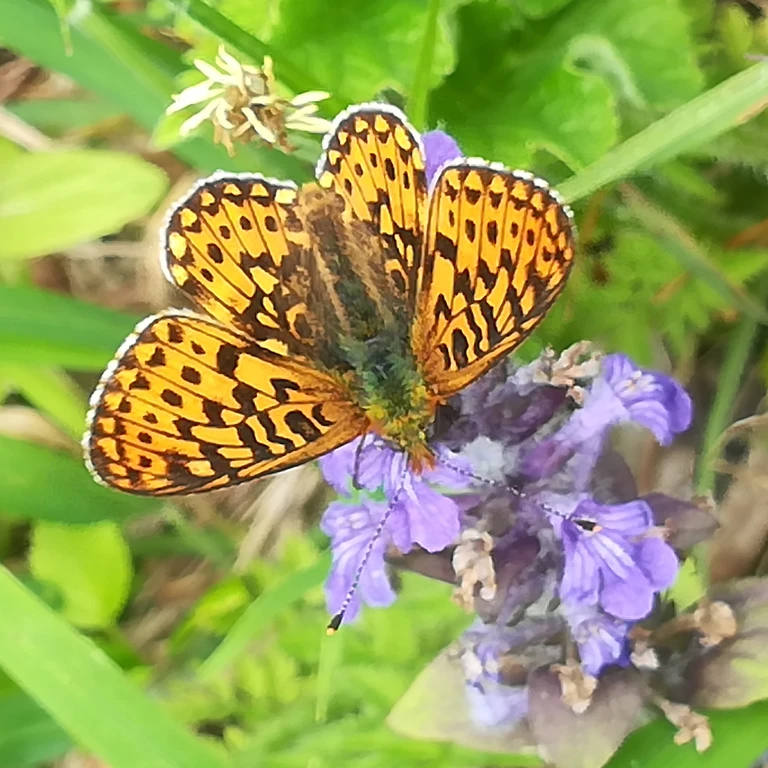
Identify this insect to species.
Boloria euphrosyne (also Clossiana euphrosyne)
